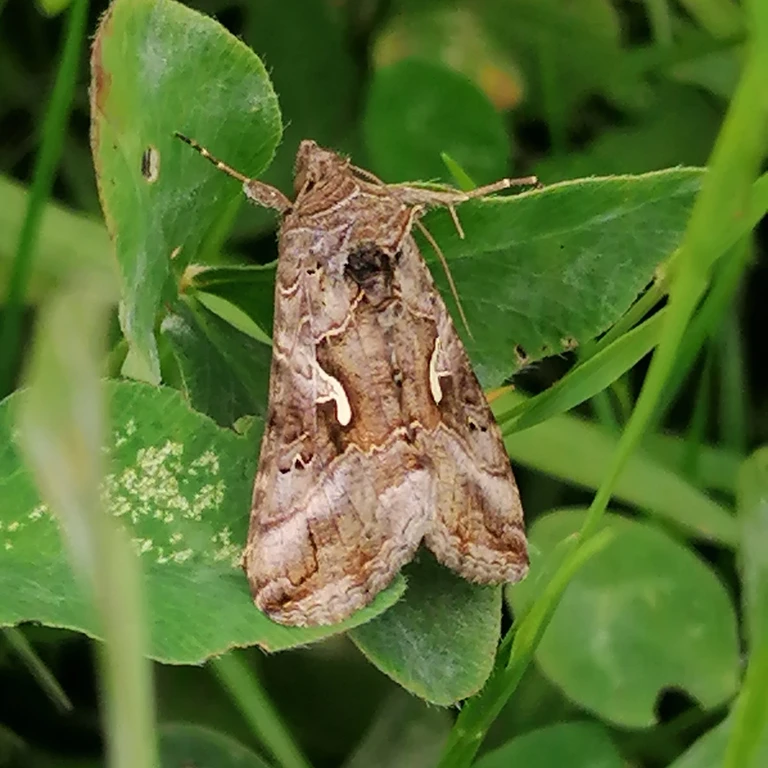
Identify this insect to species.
Autographa gamma
